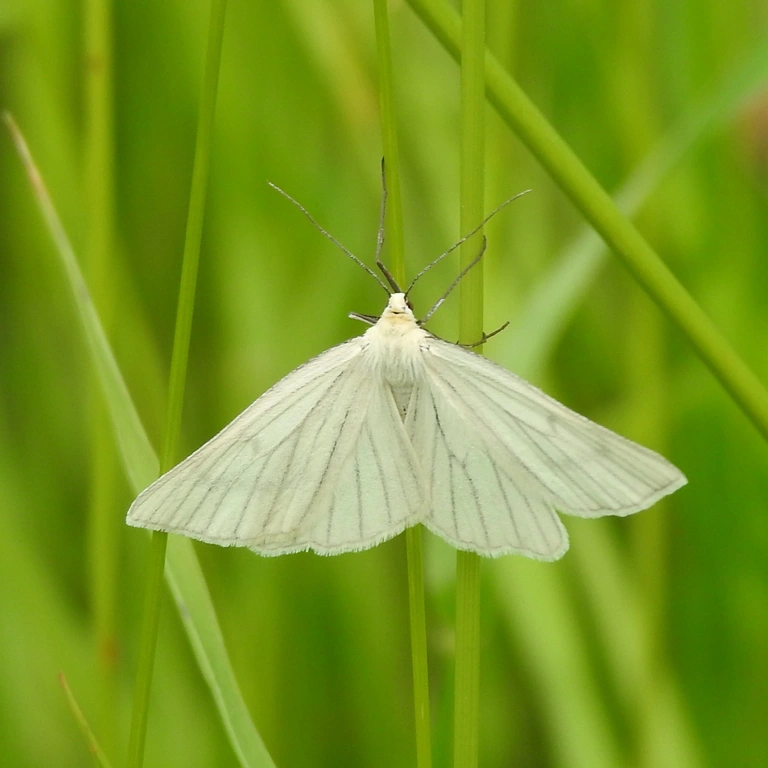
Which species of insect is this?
Siona lineata
